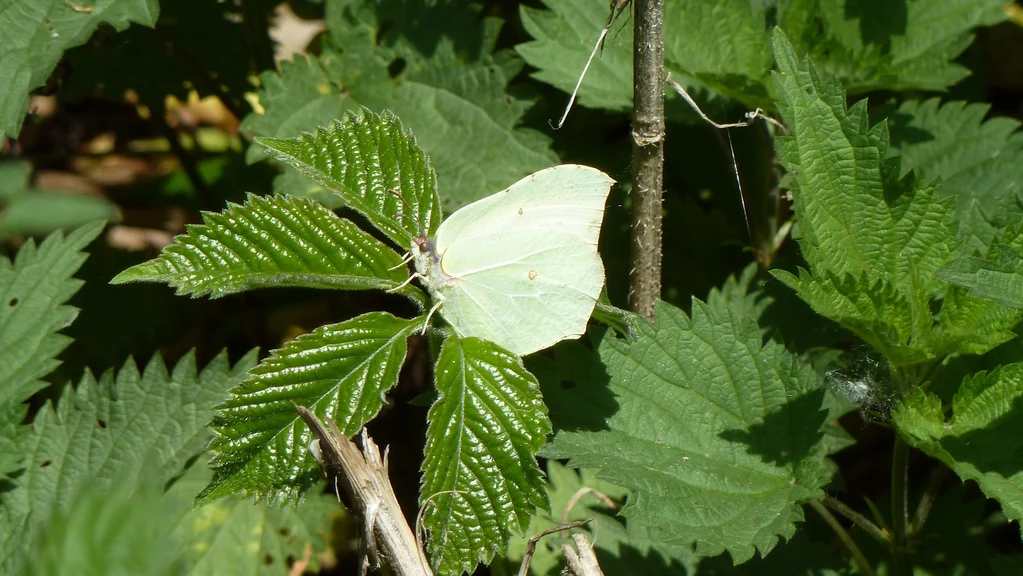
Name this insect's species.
Gonepteryx rhamni
